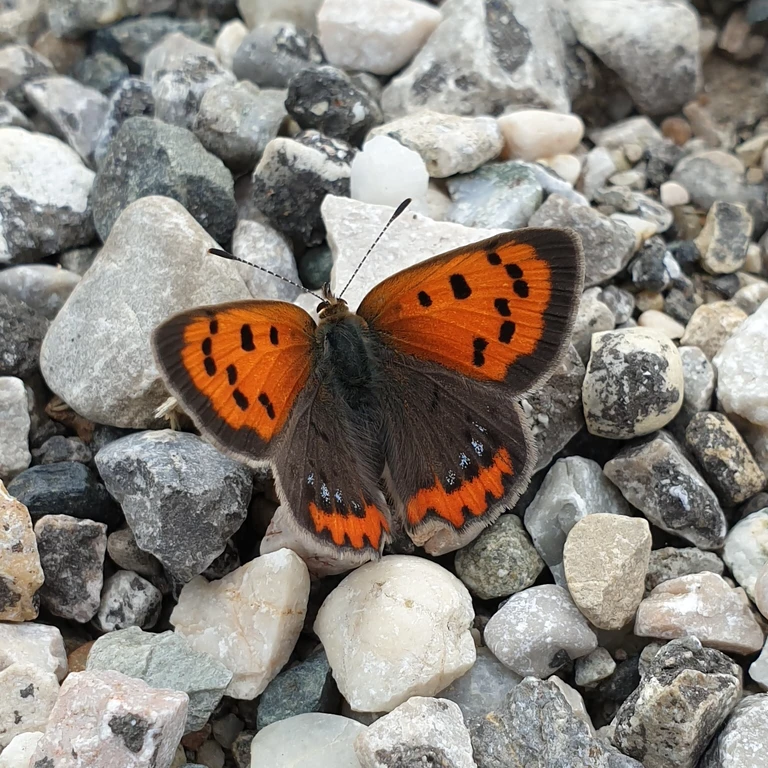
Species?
Lycaena phlaeas
